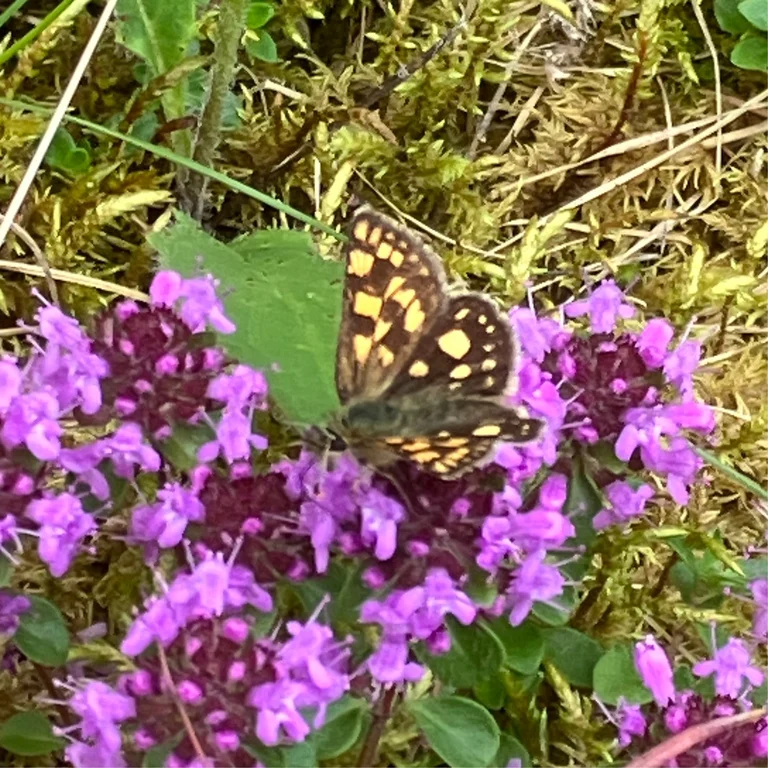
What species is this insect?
Carterocephalus palaemon
